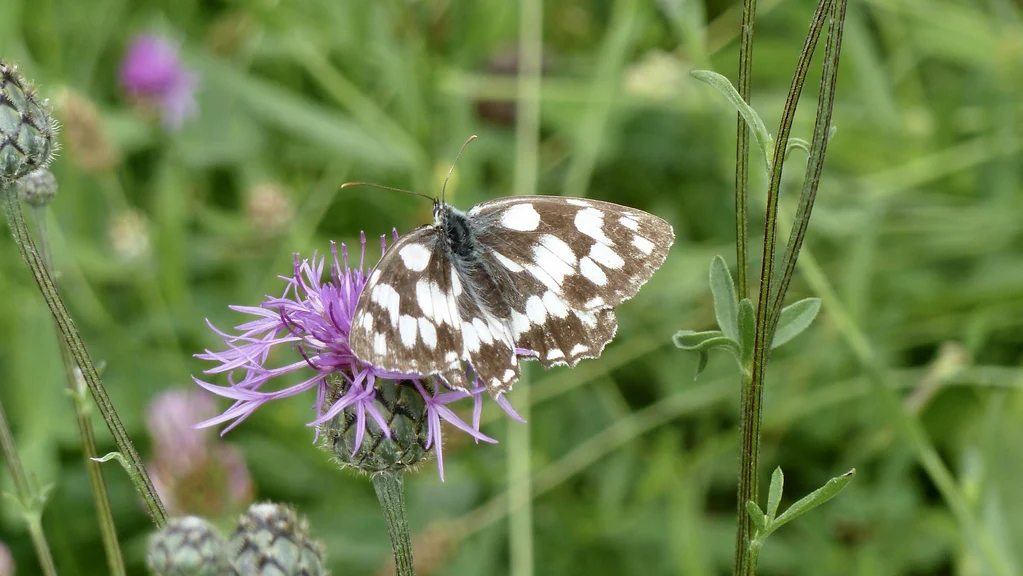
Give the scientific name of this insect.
Melanargia galathea
